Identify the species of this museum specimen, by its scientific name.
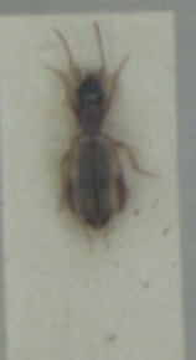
Philorhizus notatus
